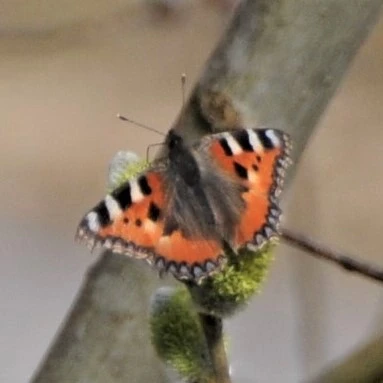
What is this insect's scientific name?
Aglais urticae
